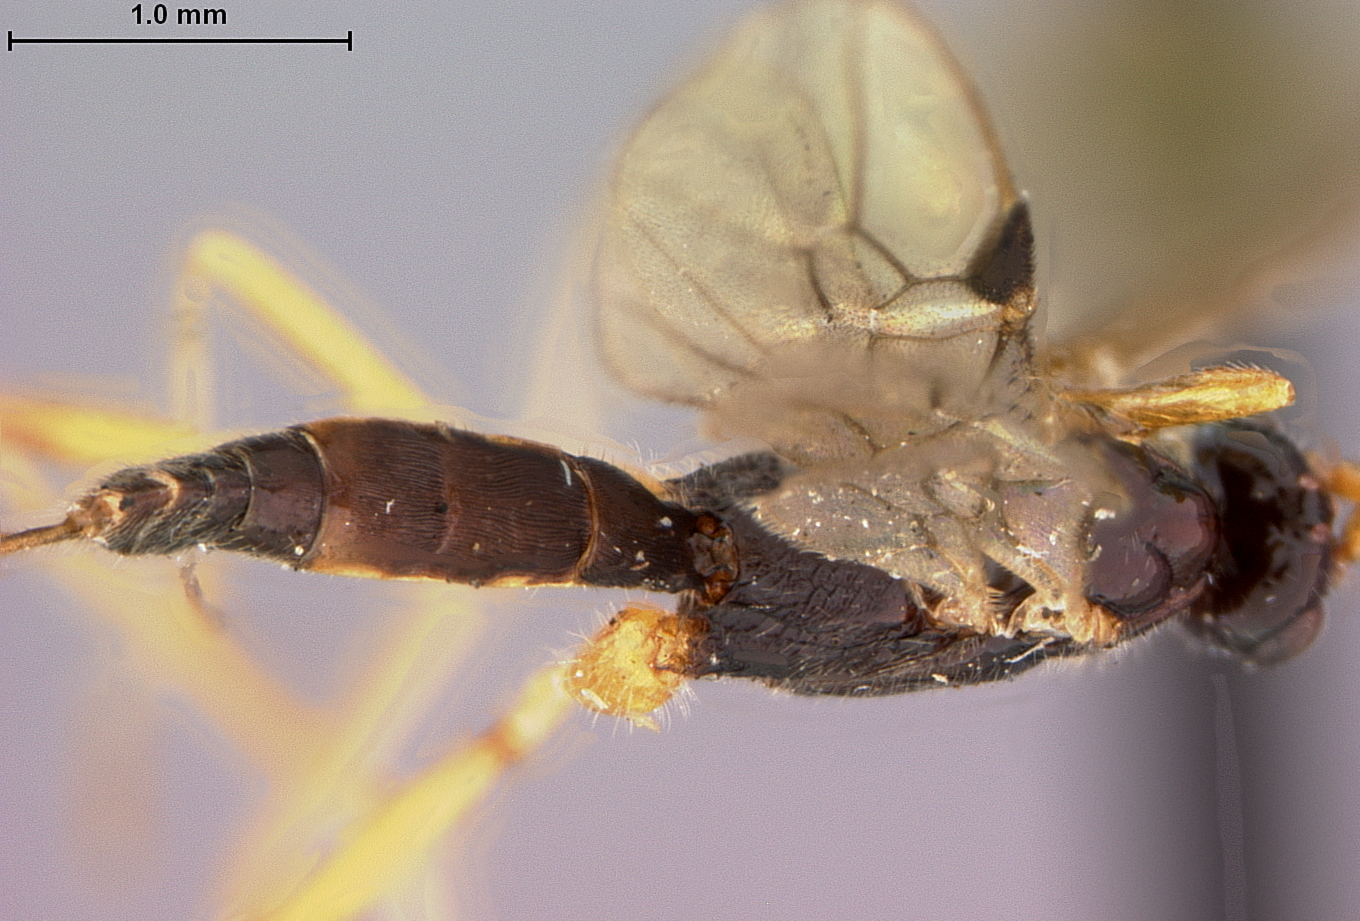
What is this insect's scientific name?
Macrocentrus harrisi
